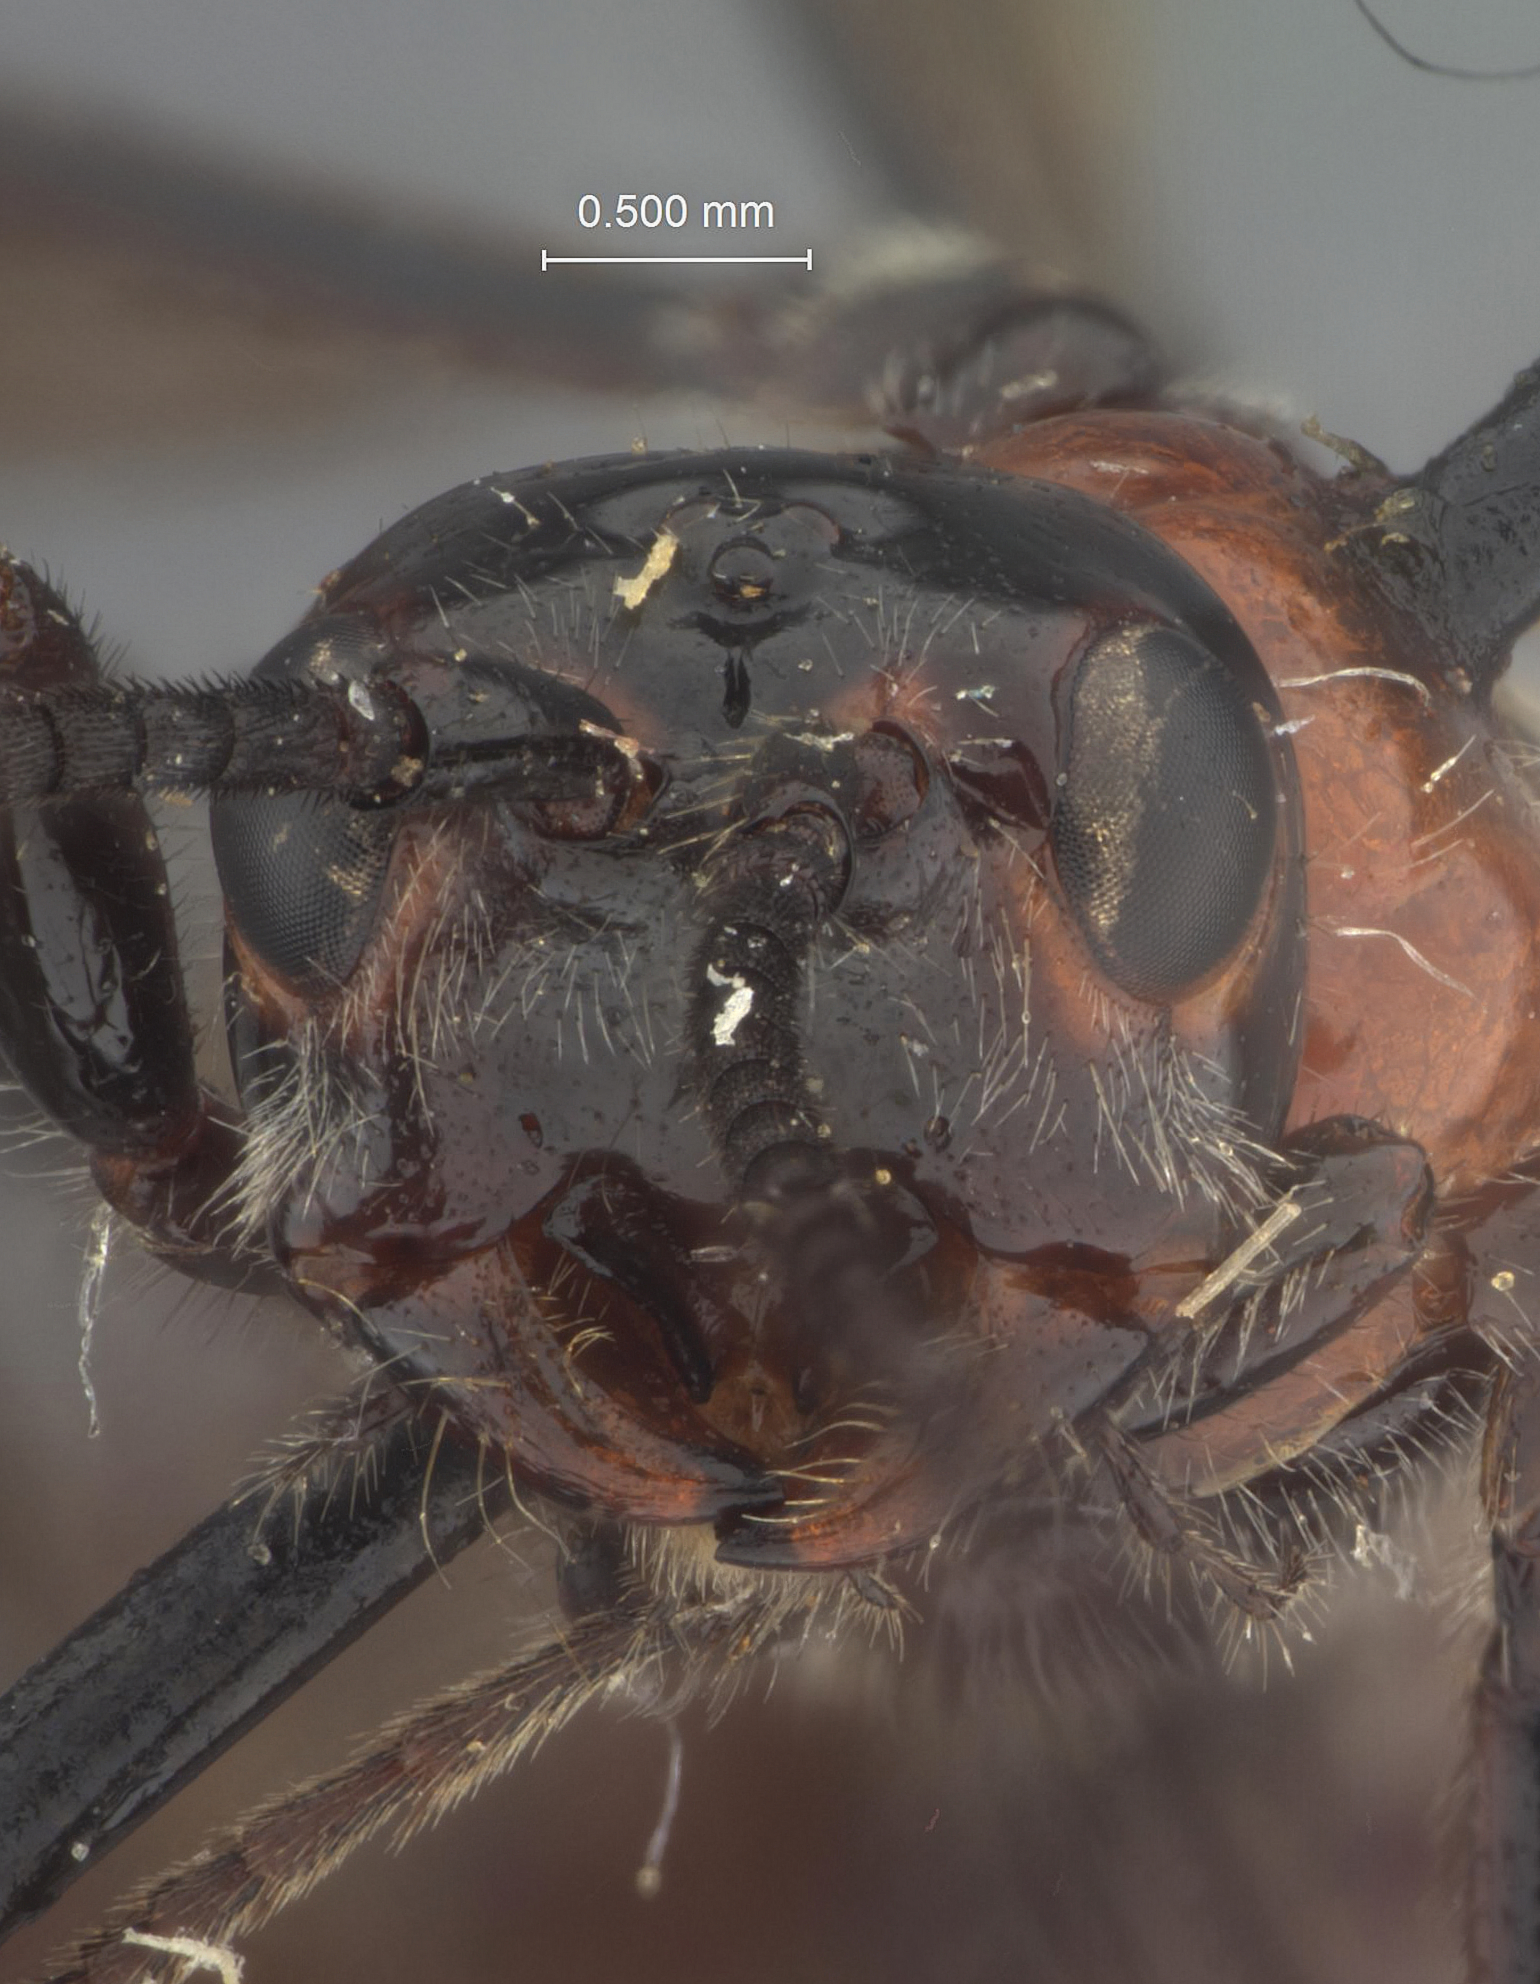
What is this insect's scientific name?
Alienoclypeus insolitus
